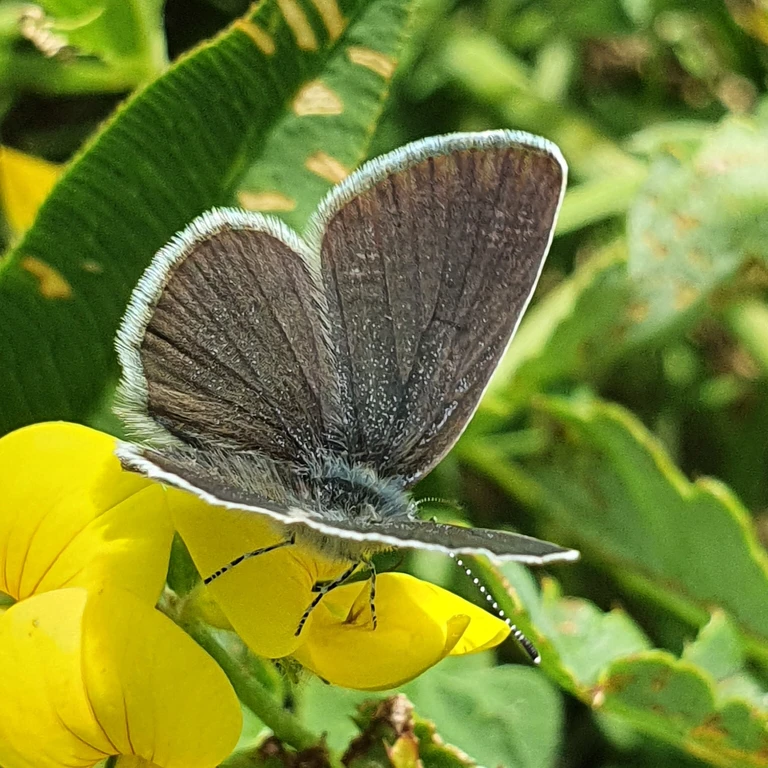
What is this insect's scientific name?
Cupido minimus
